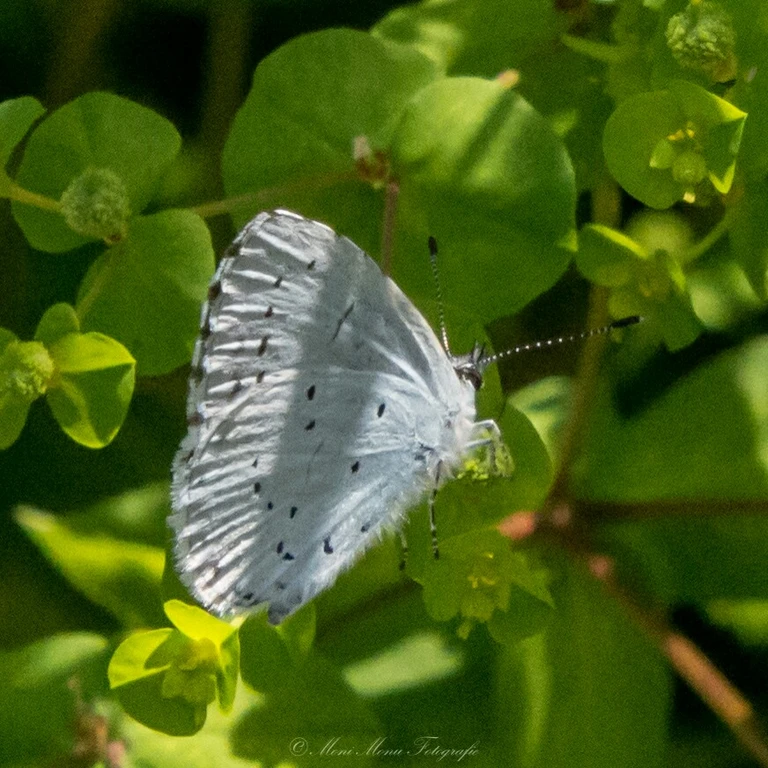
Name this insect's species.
Celastrina argiolus
